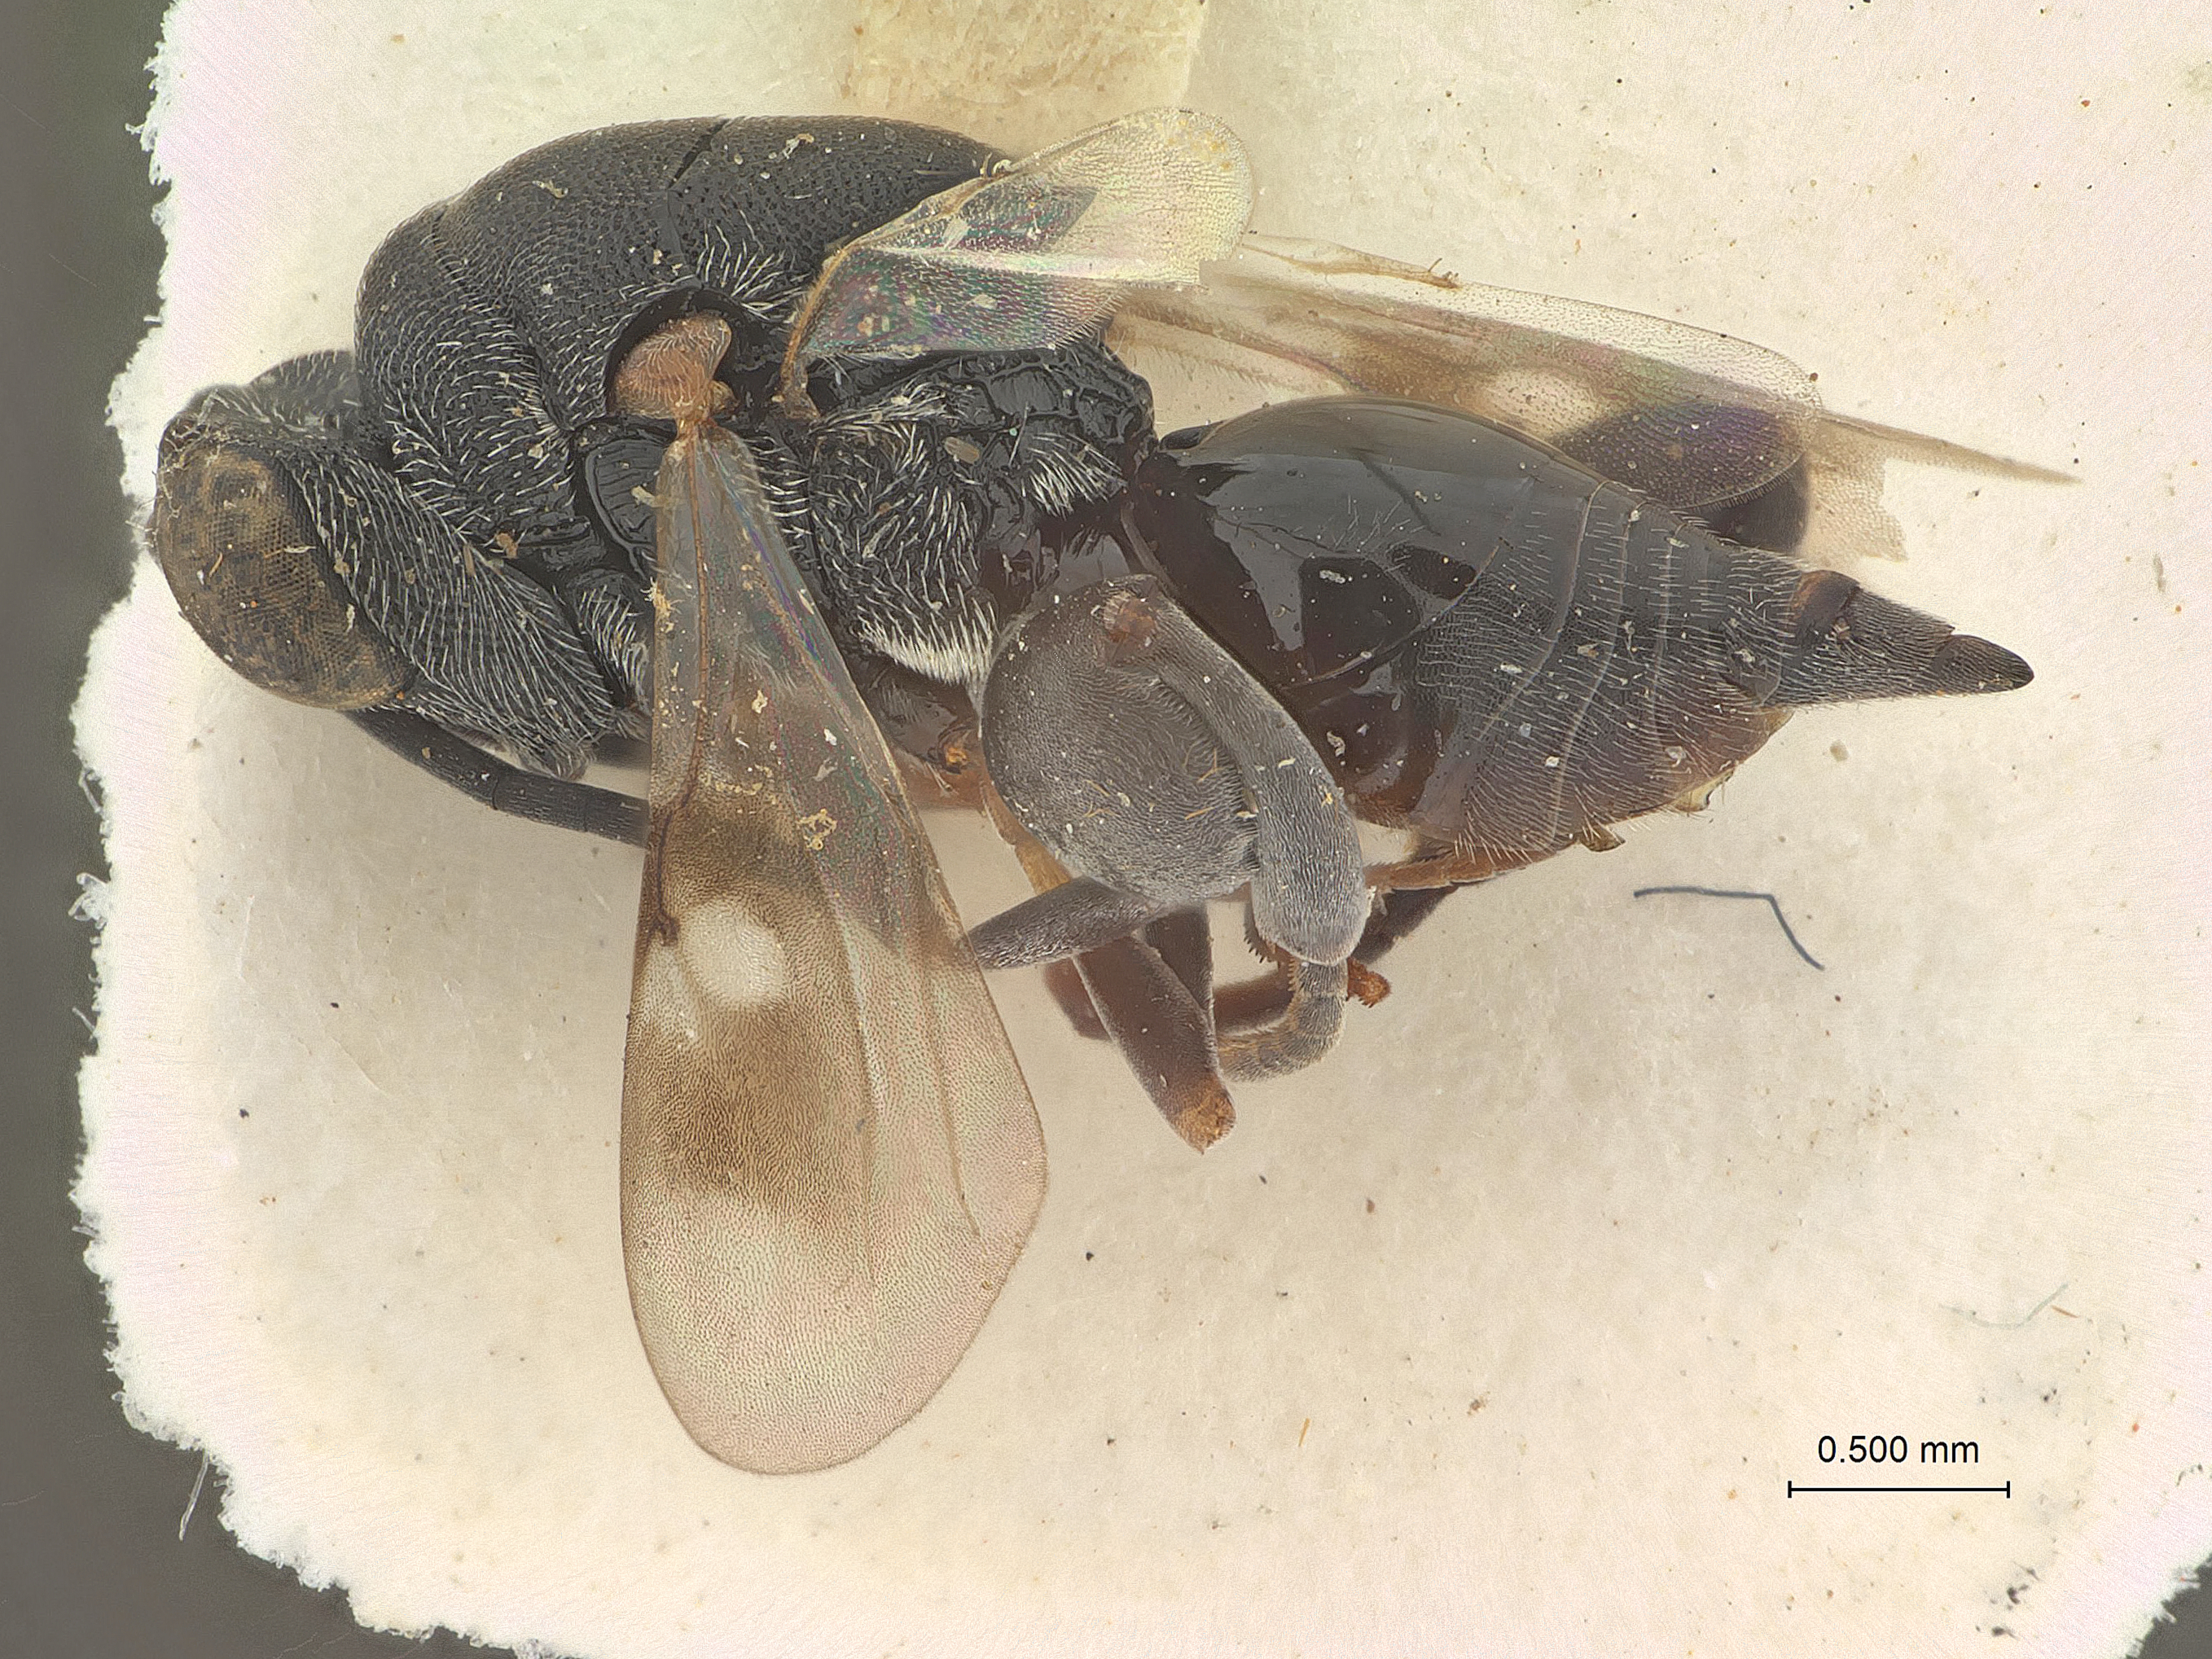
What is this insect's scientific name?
Kriechbaumerella kala
